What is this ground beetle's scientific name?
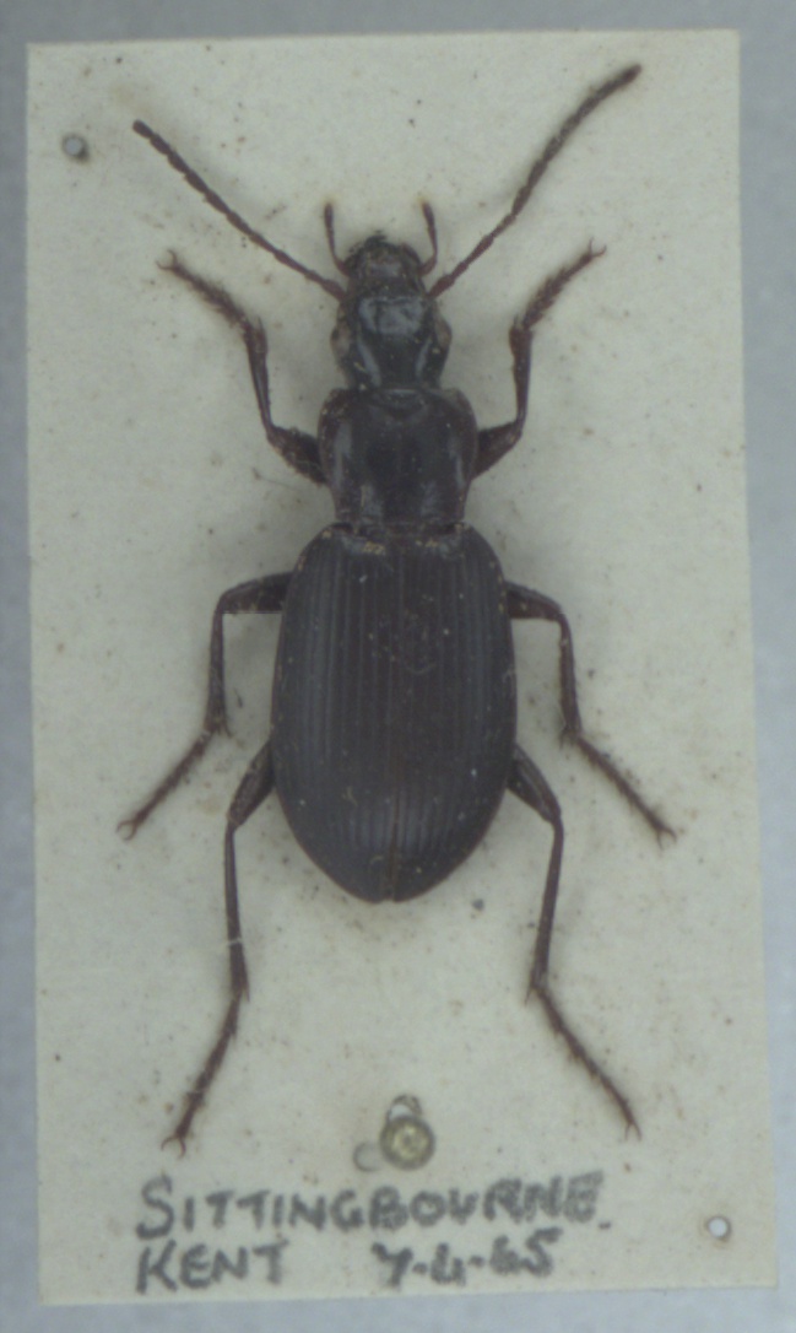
Laemostenus complanatus
